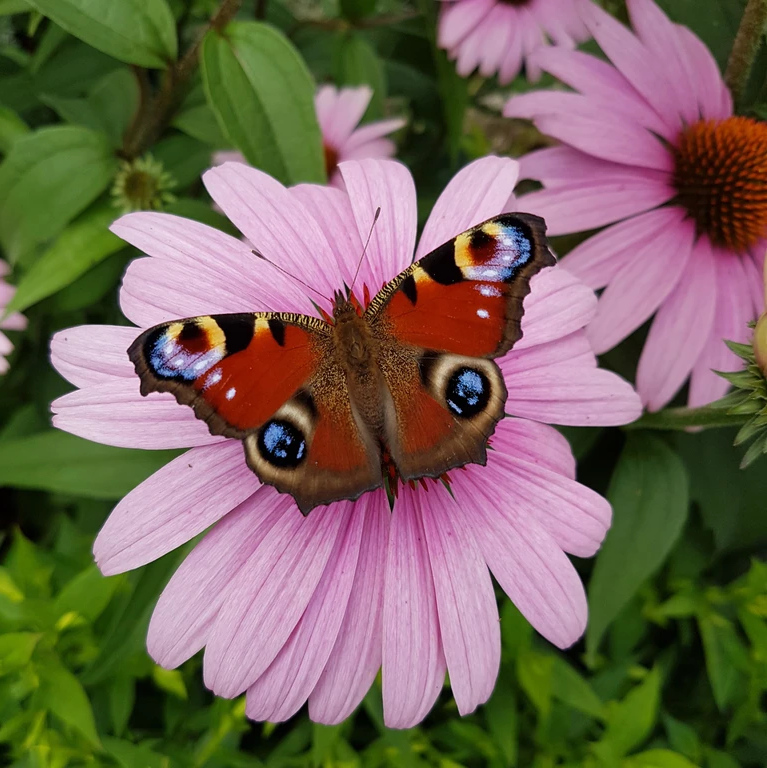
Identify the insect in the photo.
Aglais io
